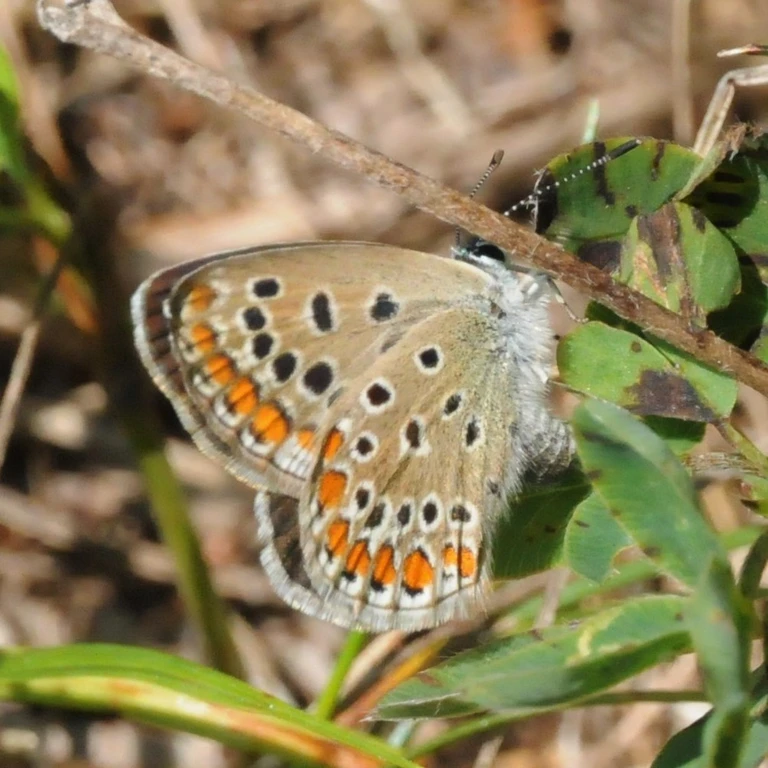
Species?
Polyommatus icarus
